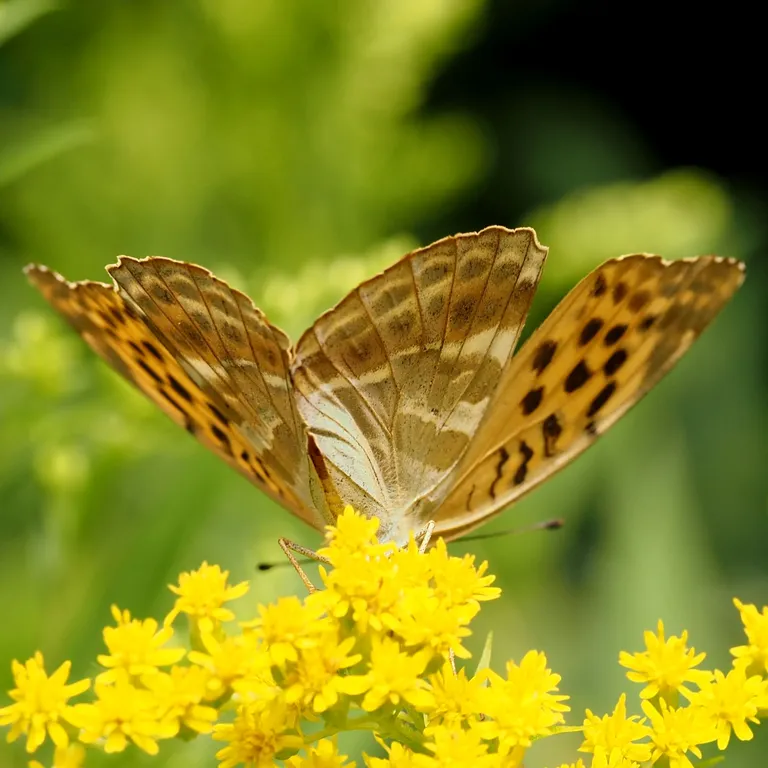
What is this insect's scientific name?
Argynnis paphia
